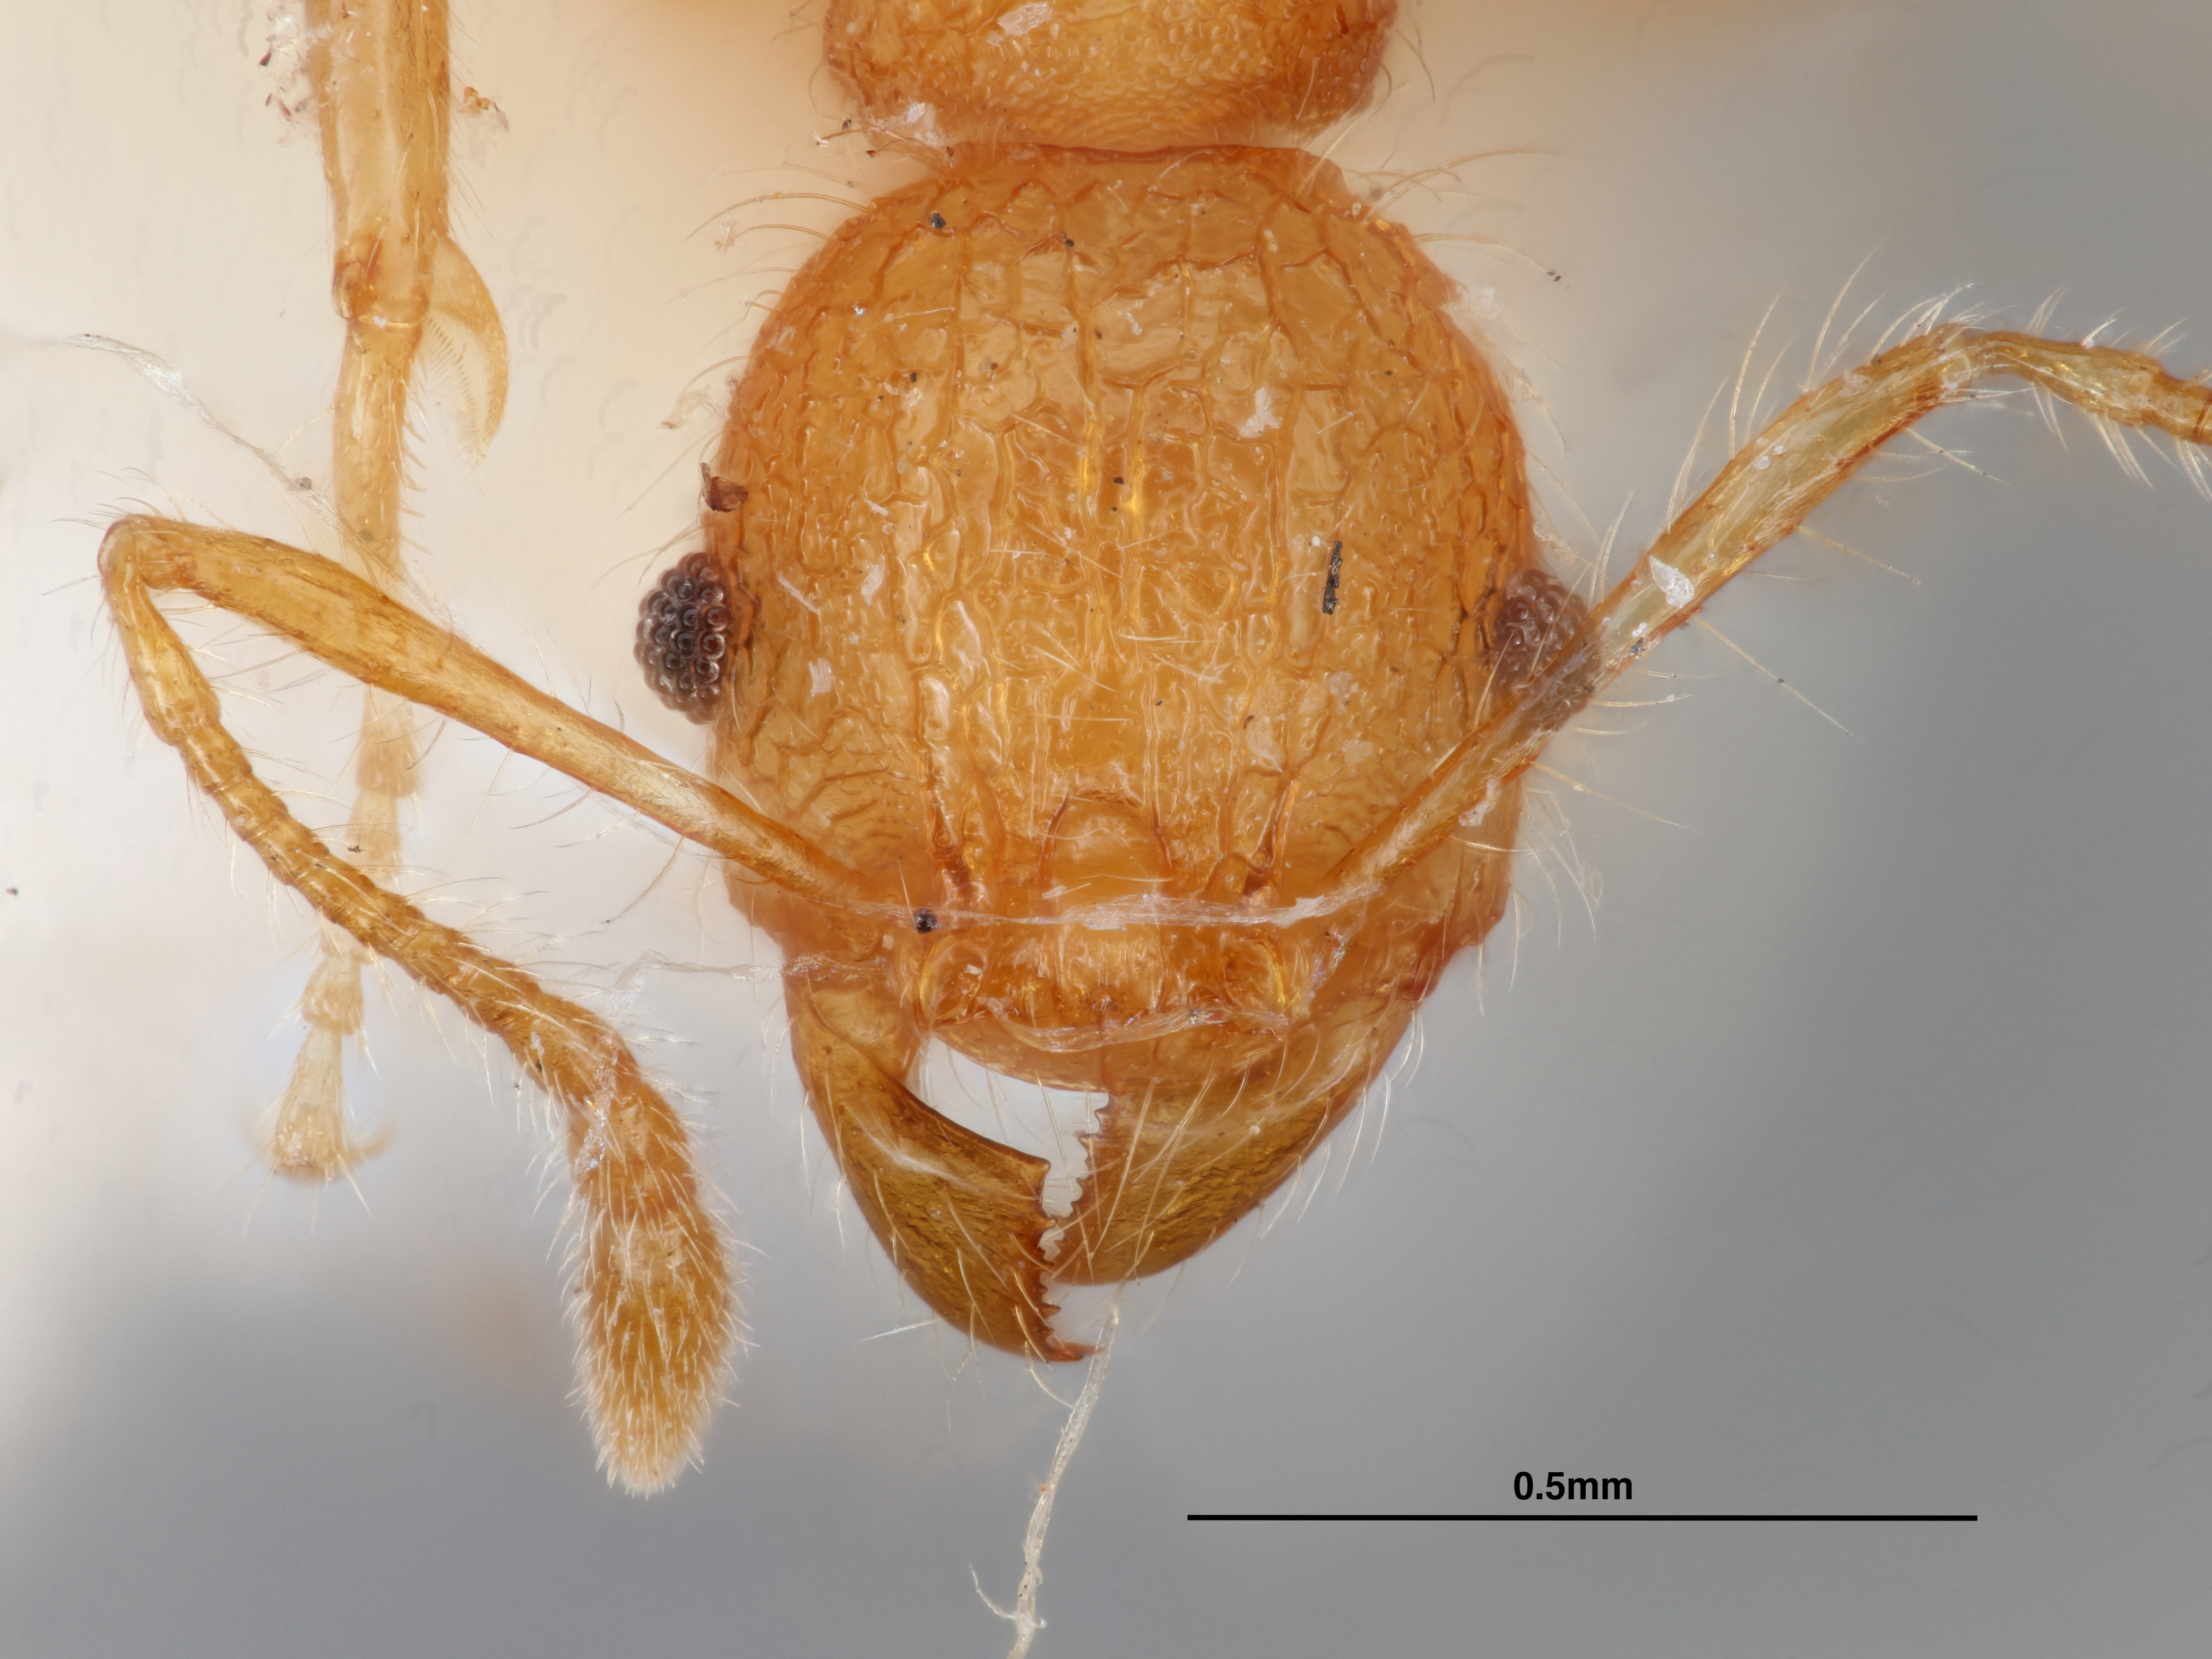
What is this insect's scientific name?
Pheidole ogloblini
